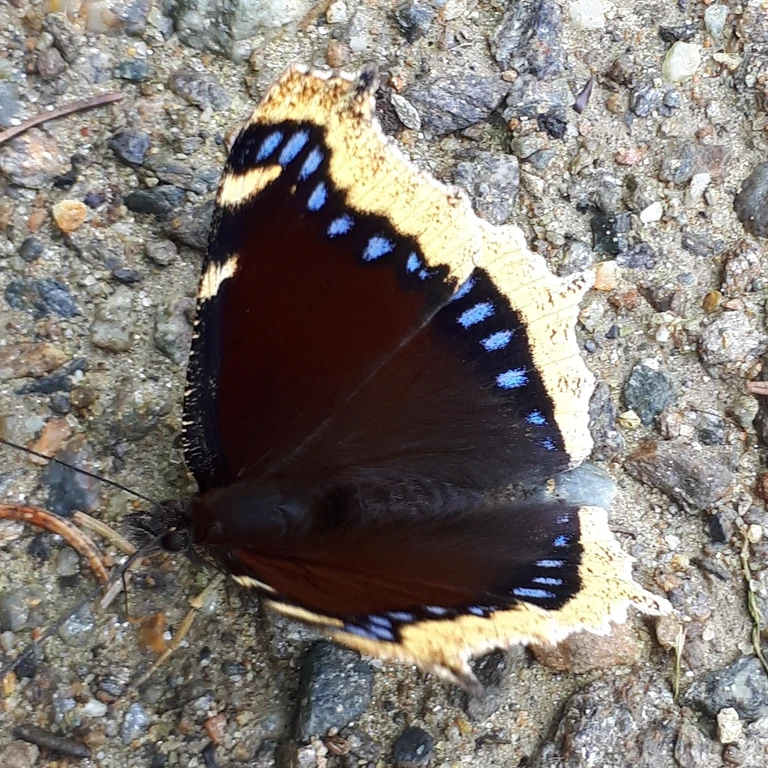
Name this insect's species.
Nymphalis antiopa
